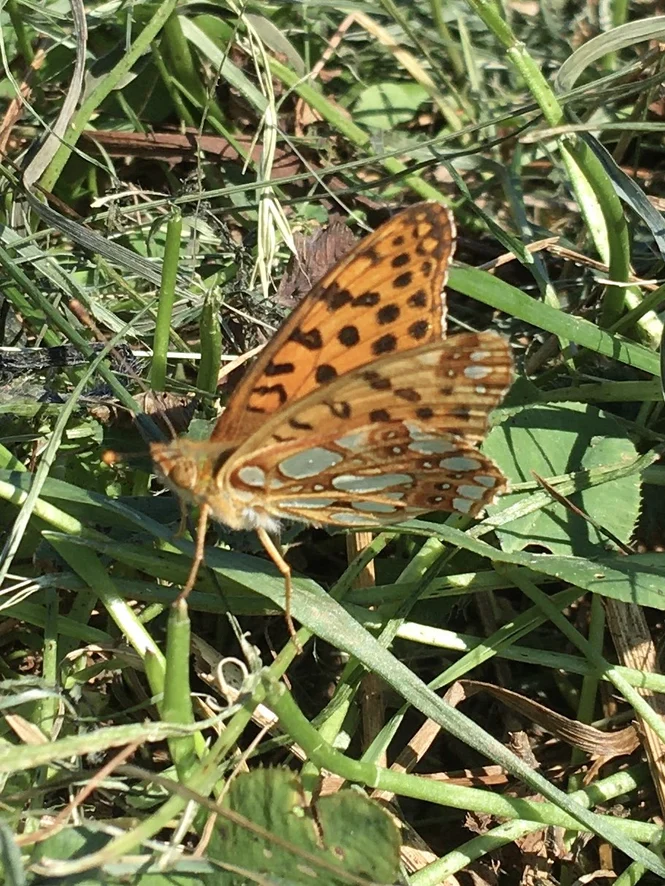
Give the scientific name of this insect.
Issoria lathonia
